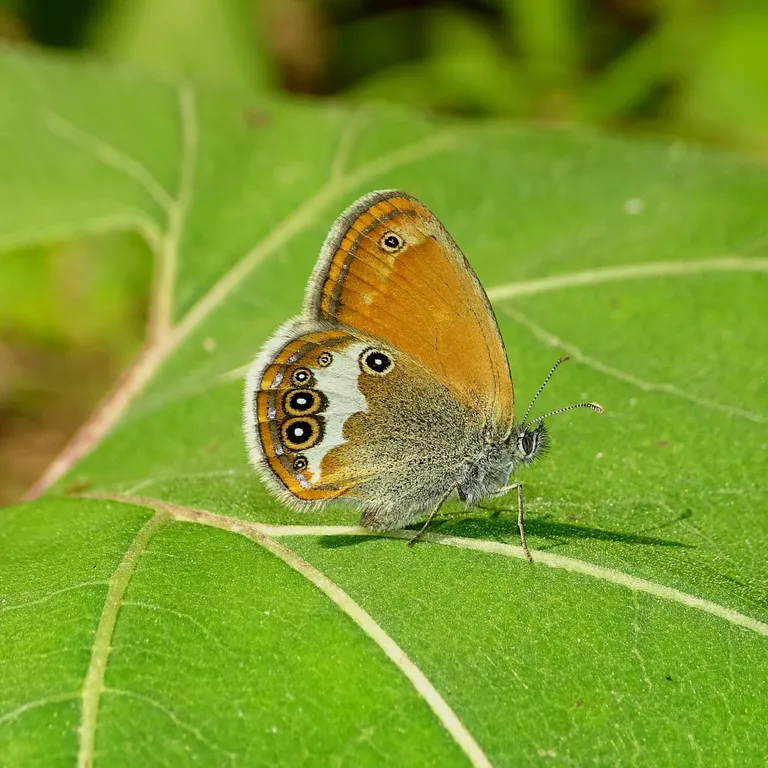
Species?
Coenonympha arcania
